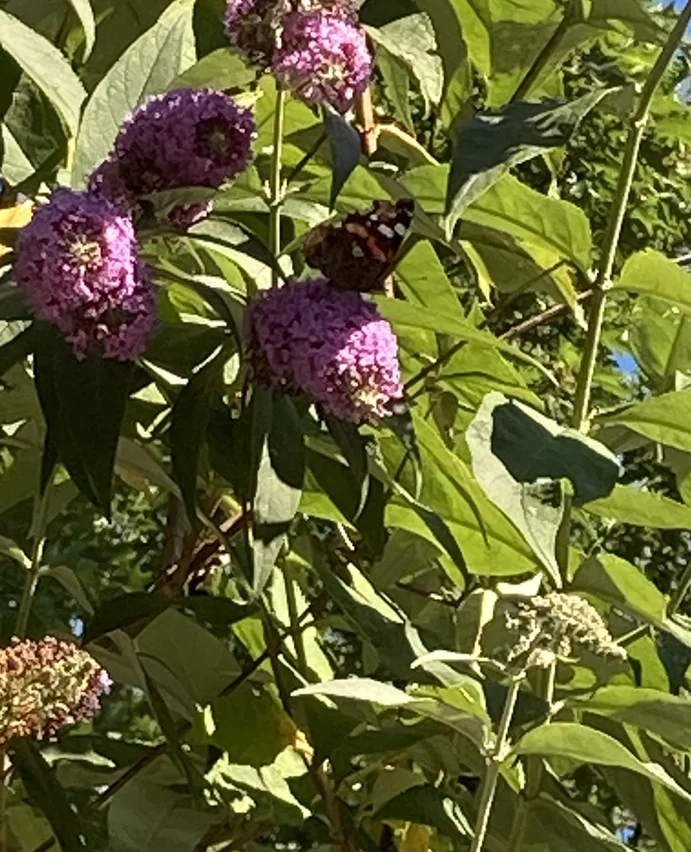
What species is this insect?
Vanessa atalanta
